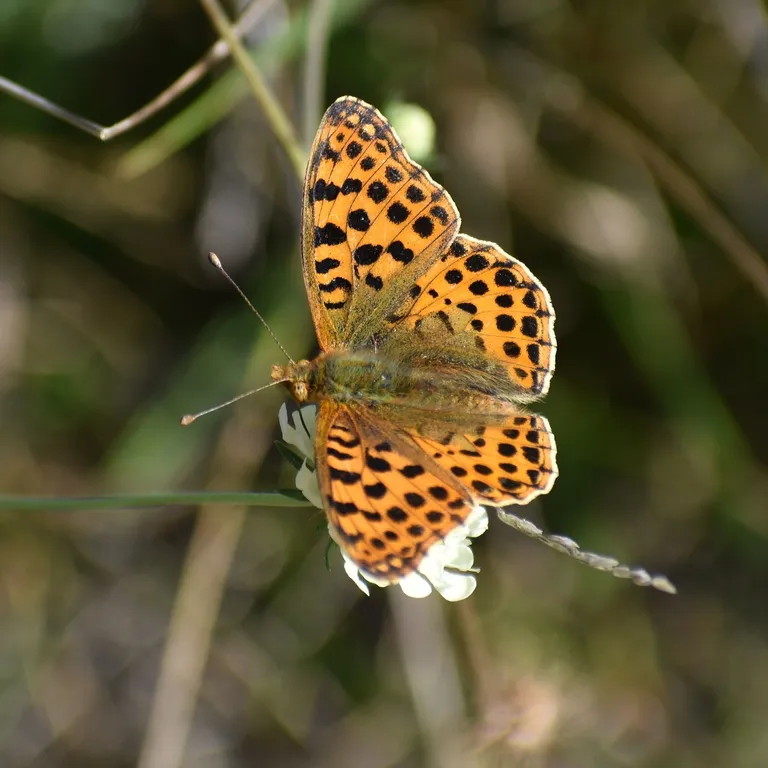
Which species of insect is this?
Issoria lathonia
